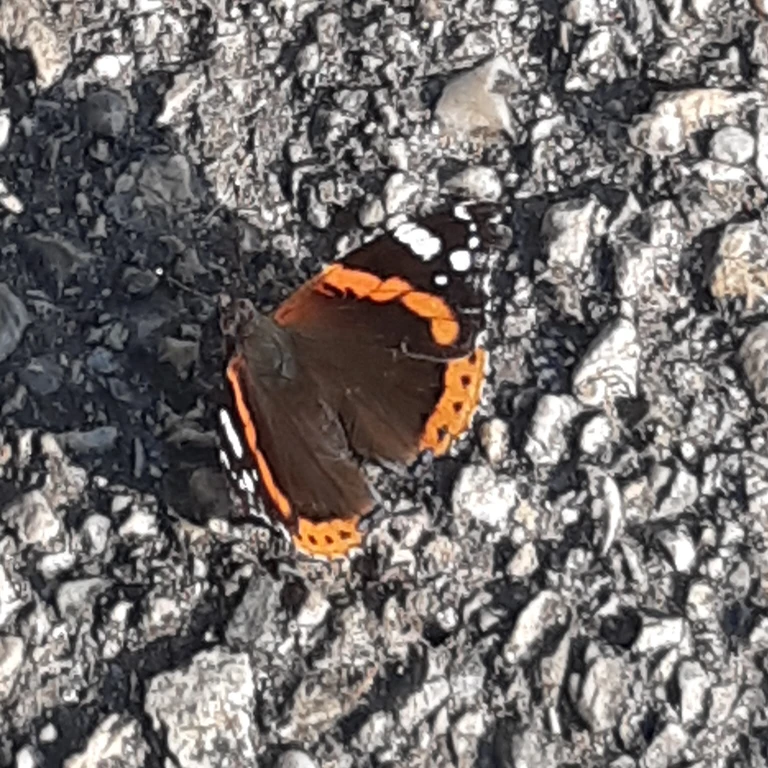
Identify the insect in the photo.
Vanessa atalanta
